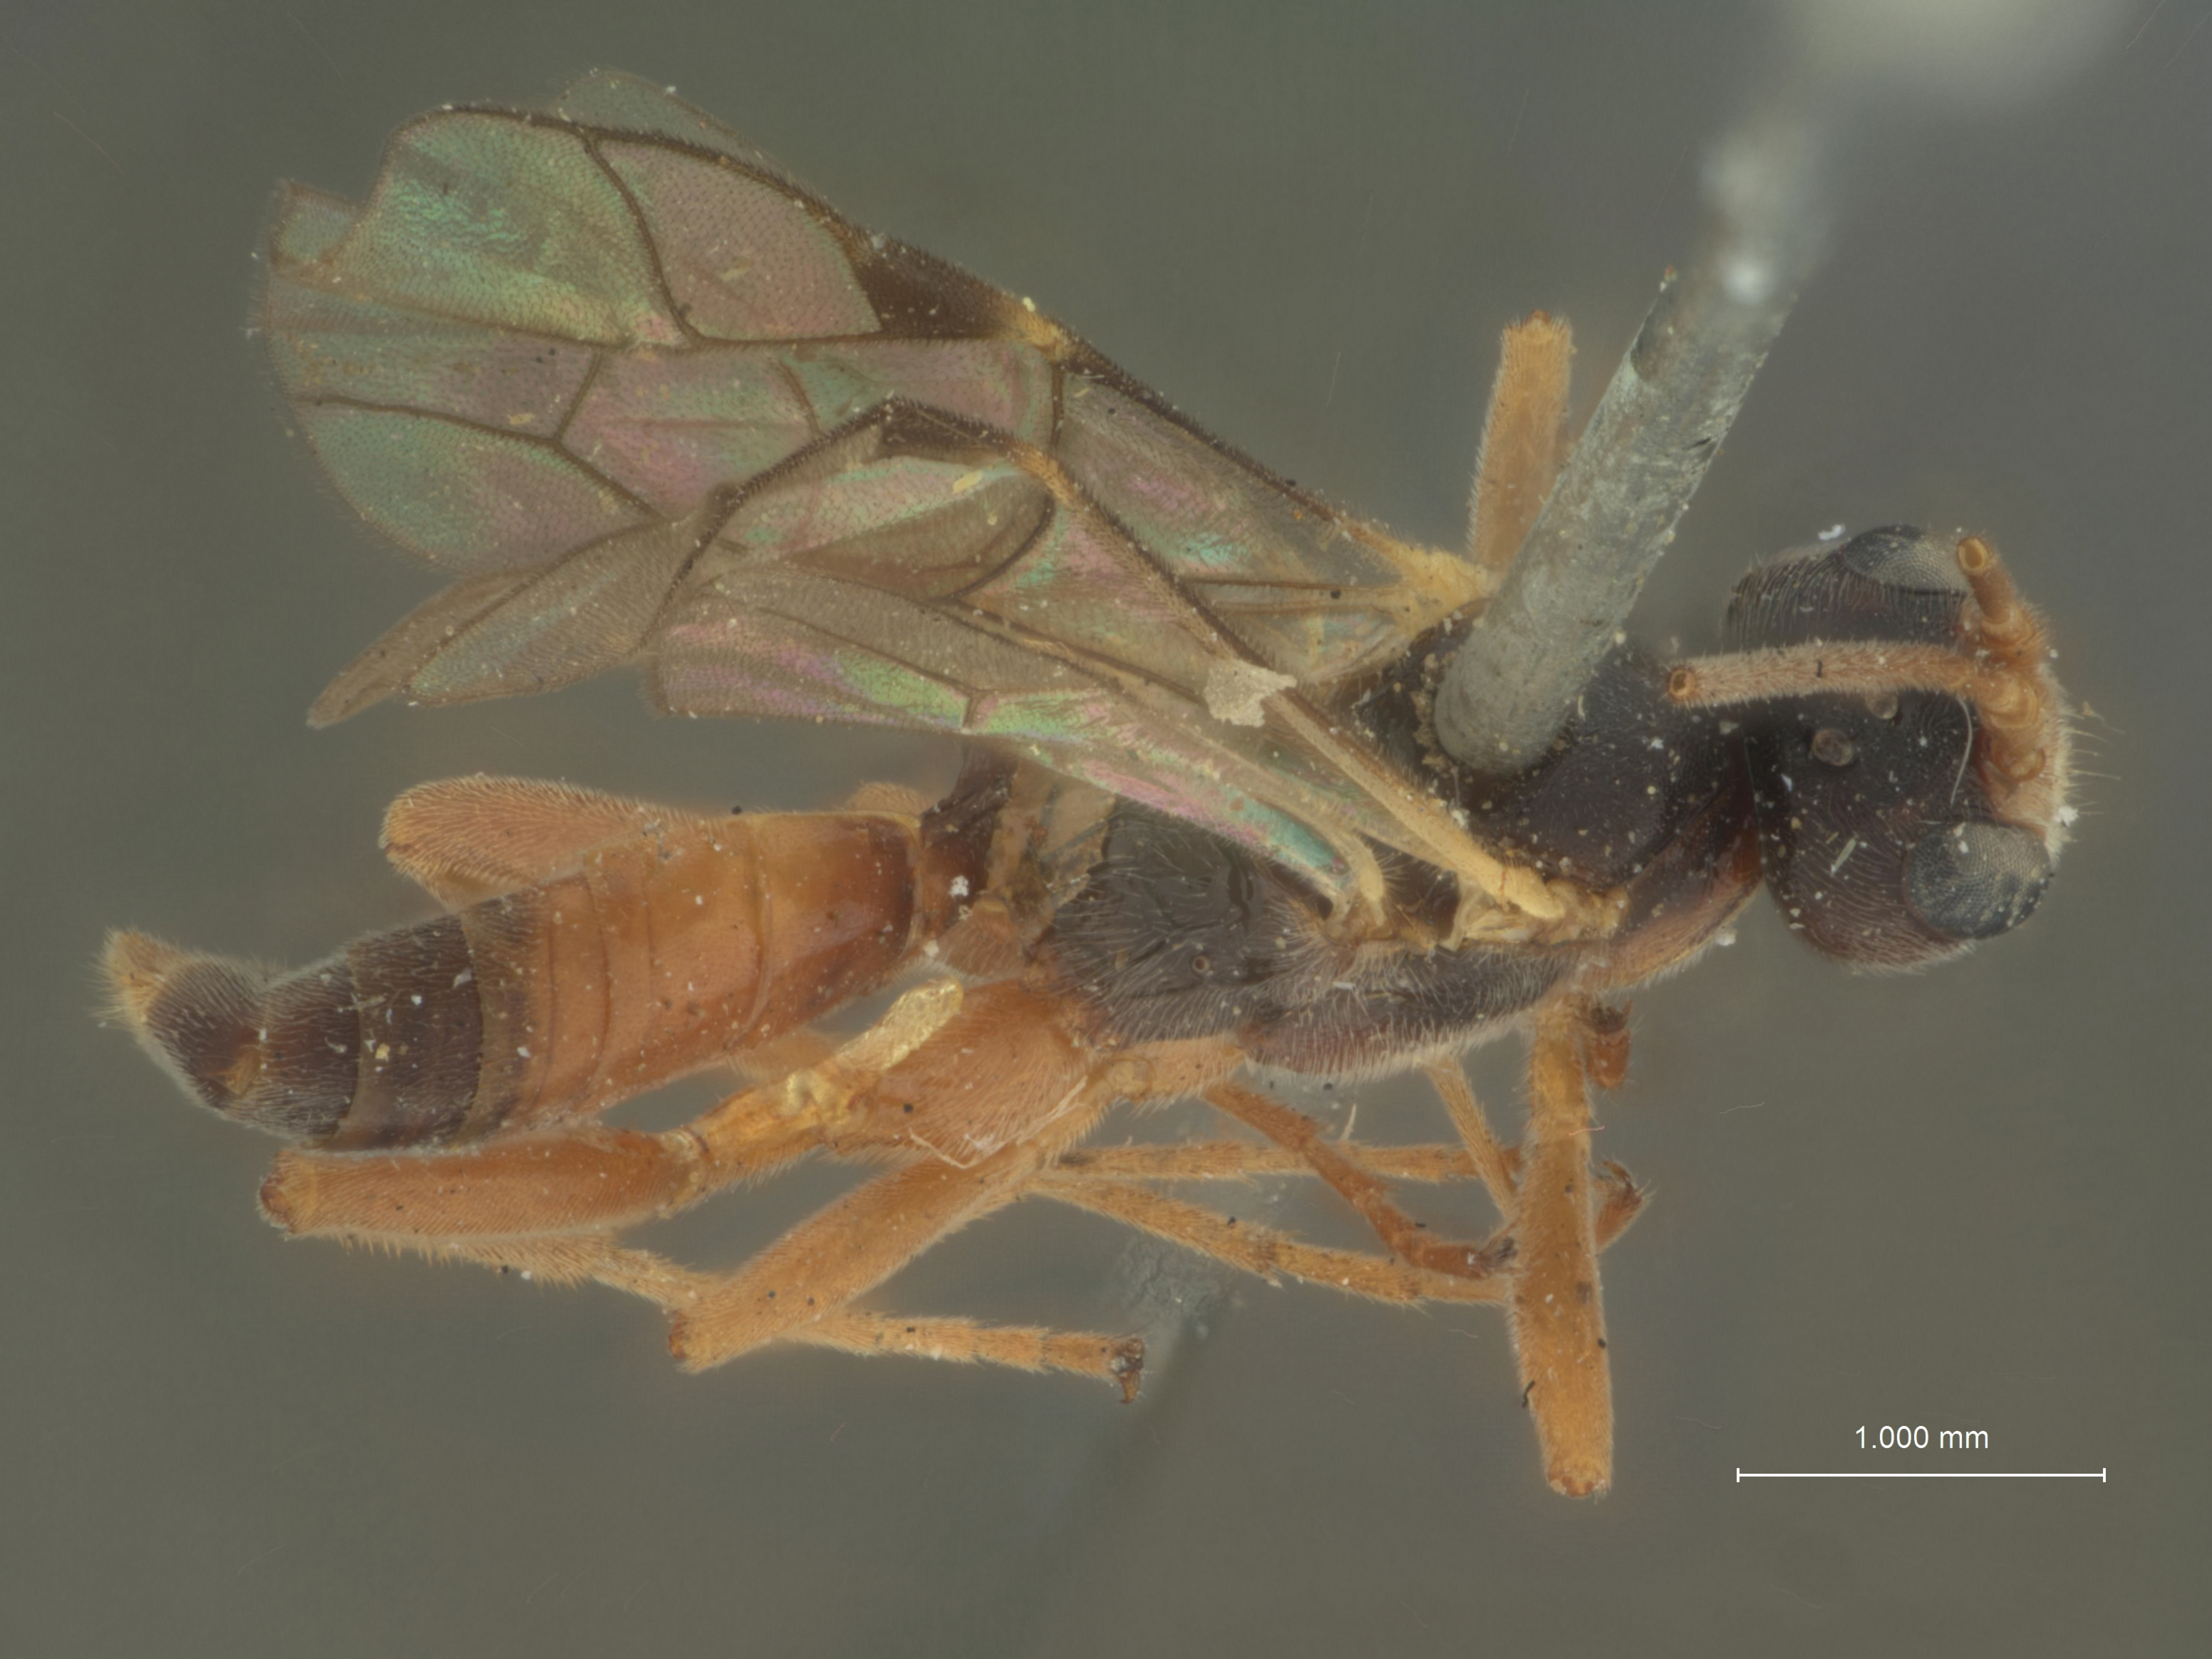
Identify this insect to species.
Perilissus southwickii
